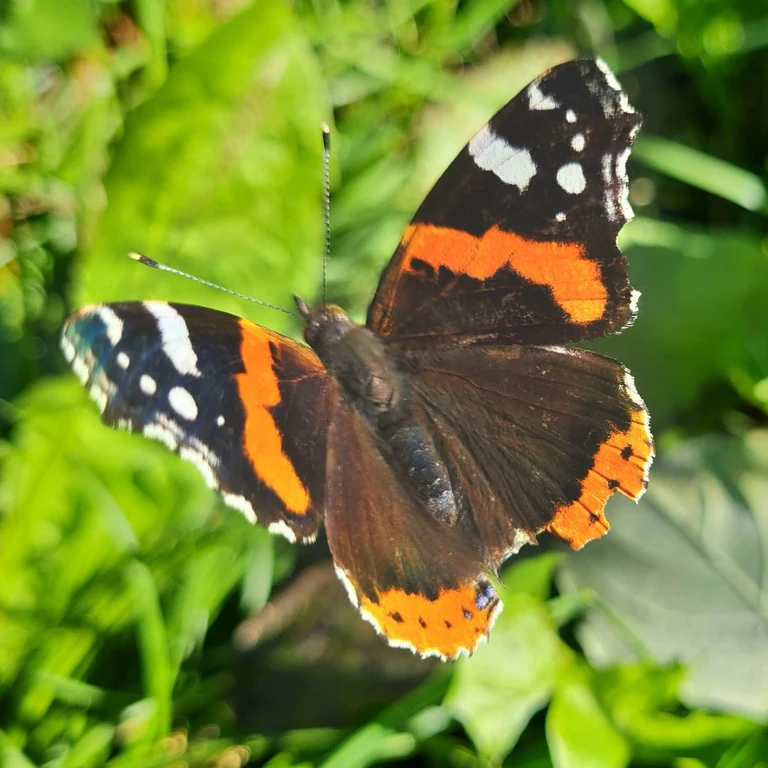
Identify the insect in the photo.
Vanessa atalanta
